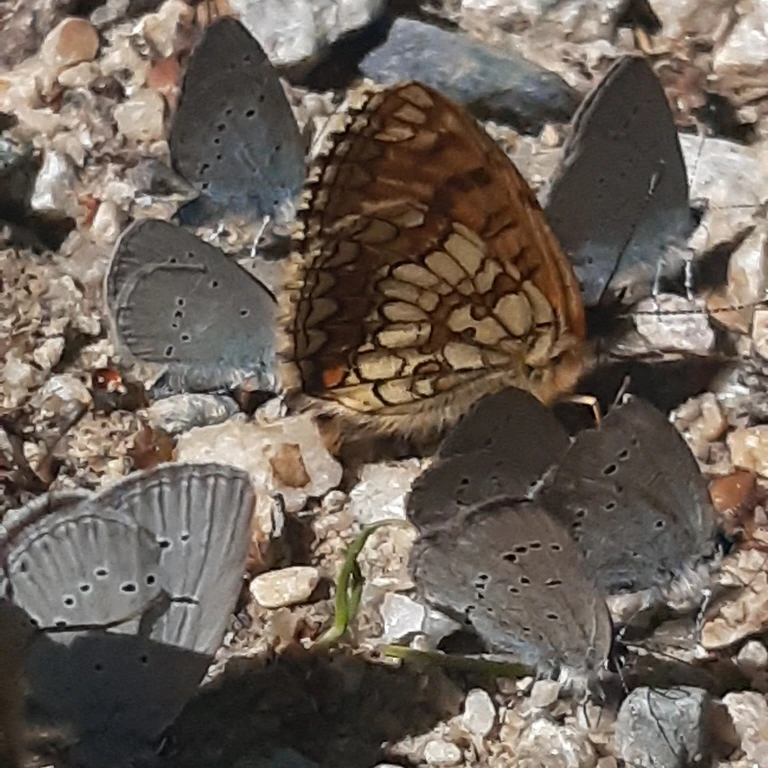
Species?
Cupido minimus
